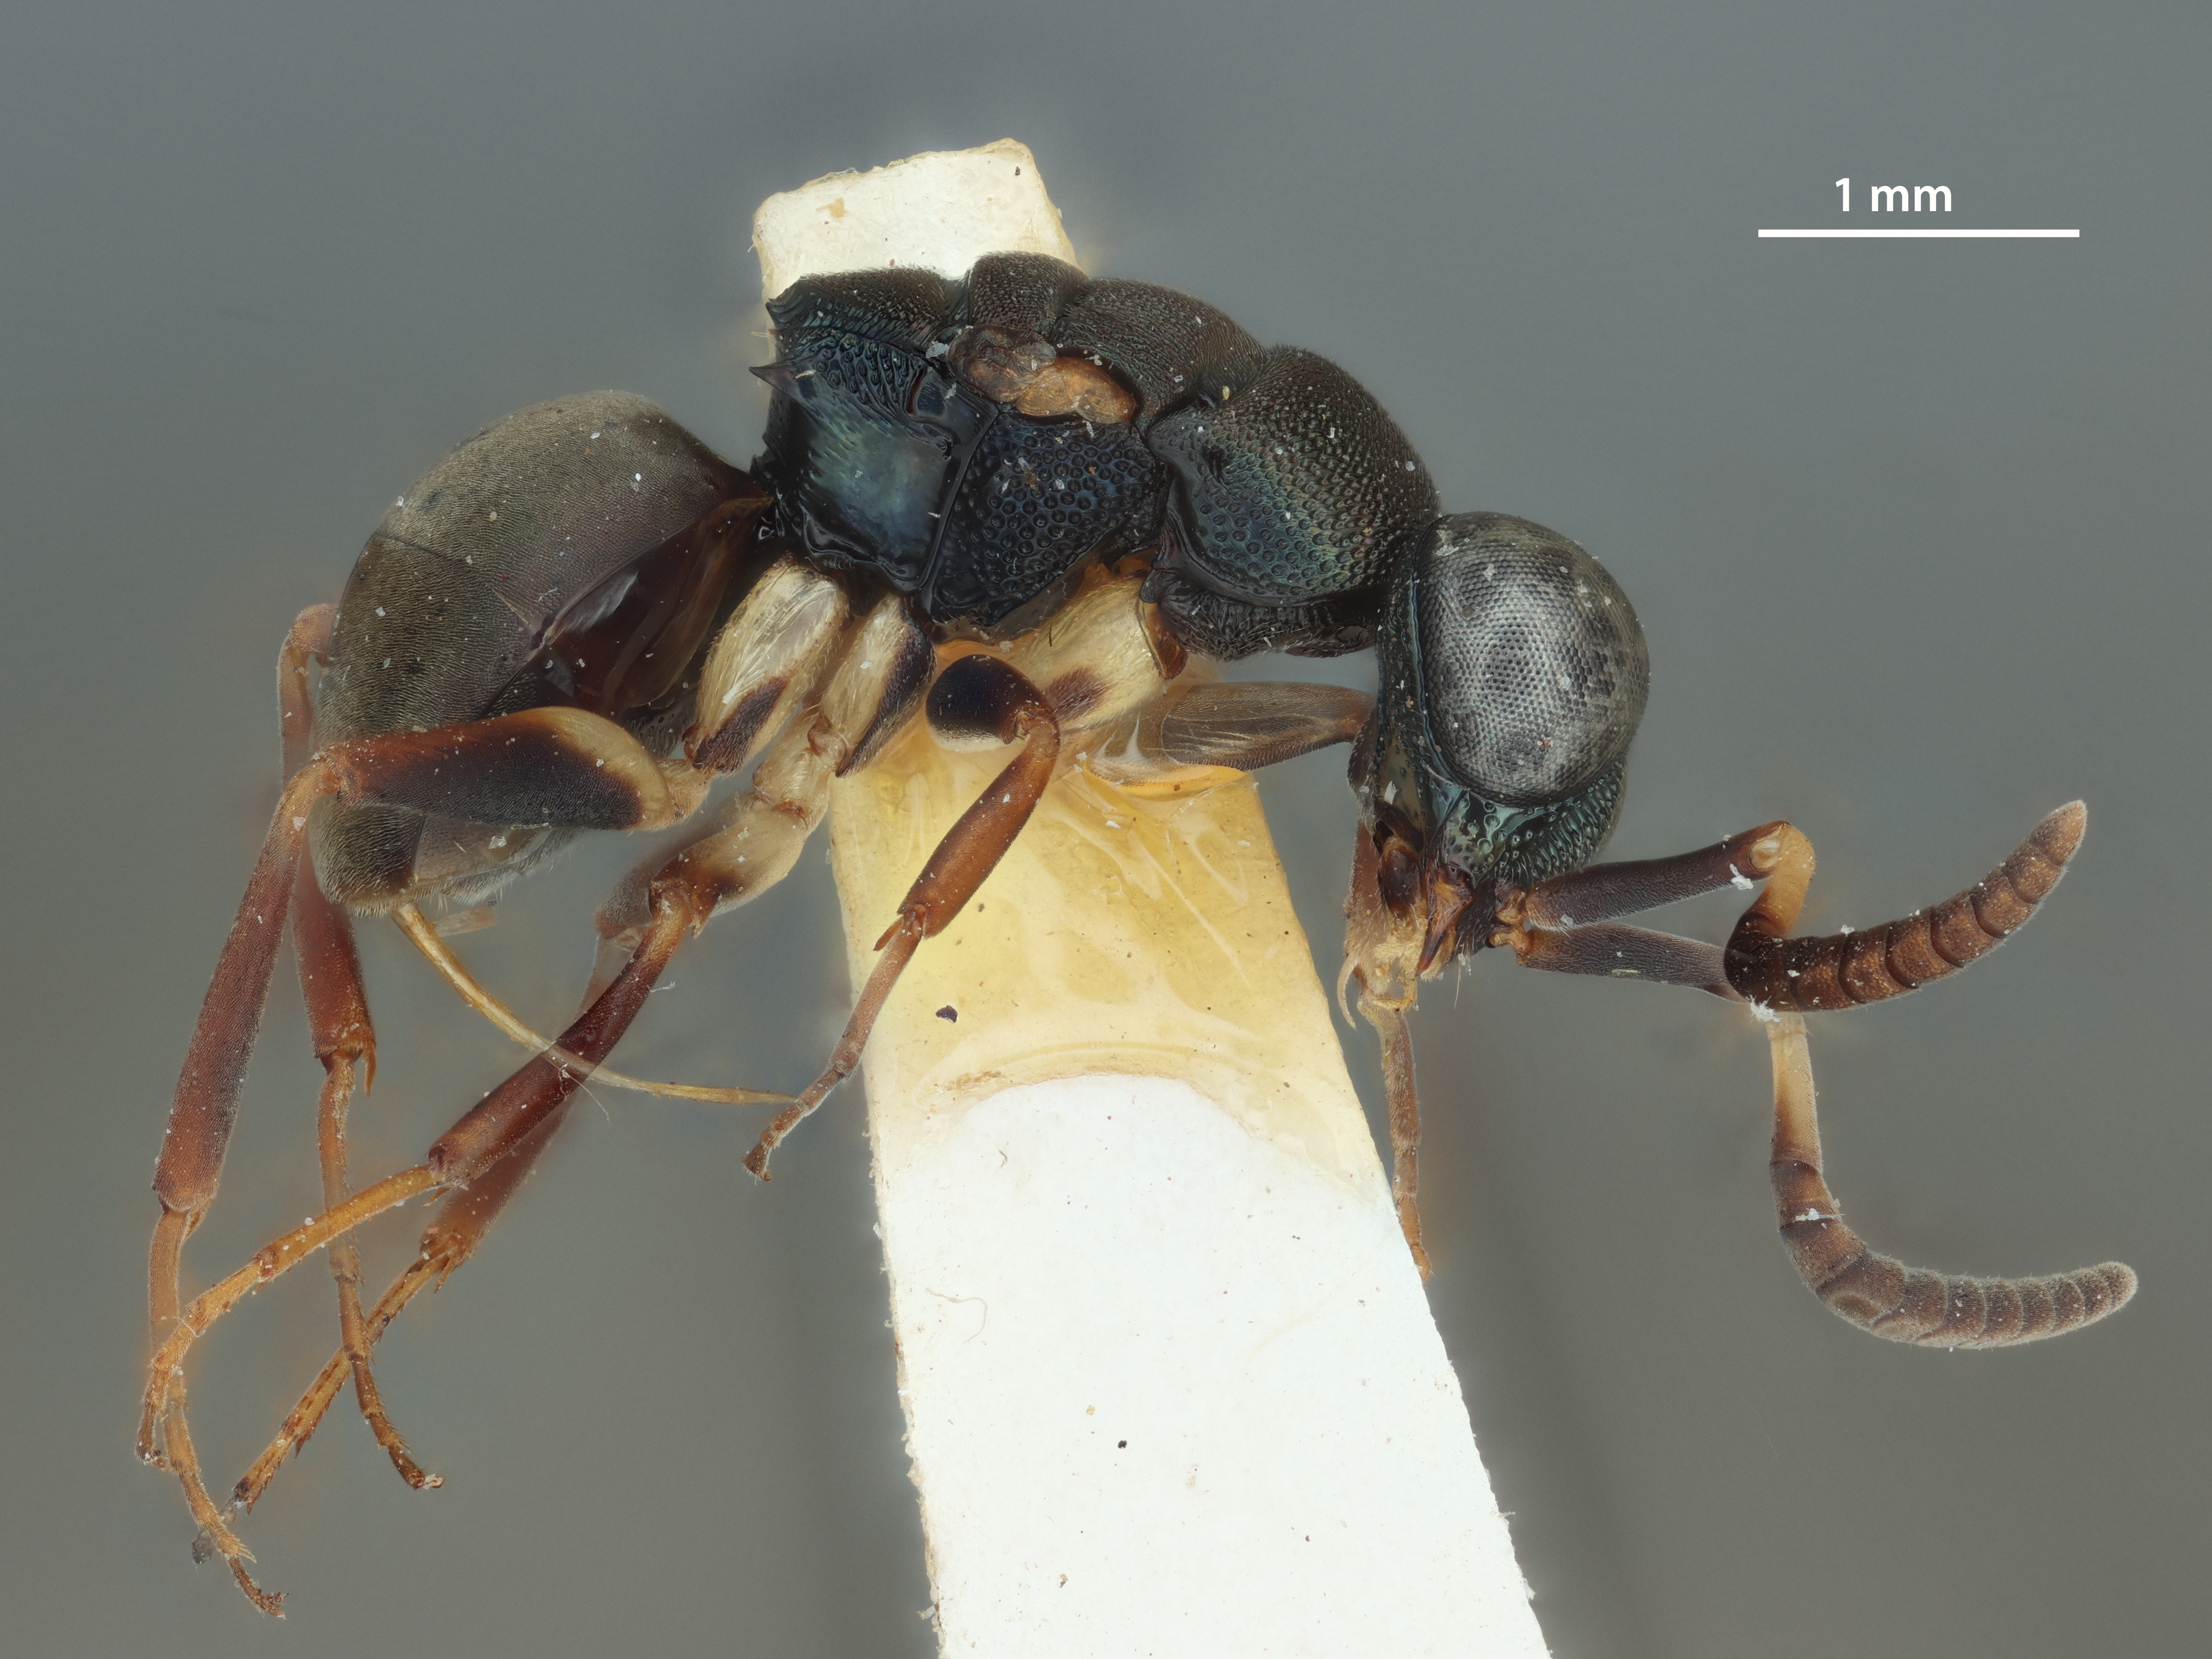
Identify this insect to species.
Mahinda saltator
